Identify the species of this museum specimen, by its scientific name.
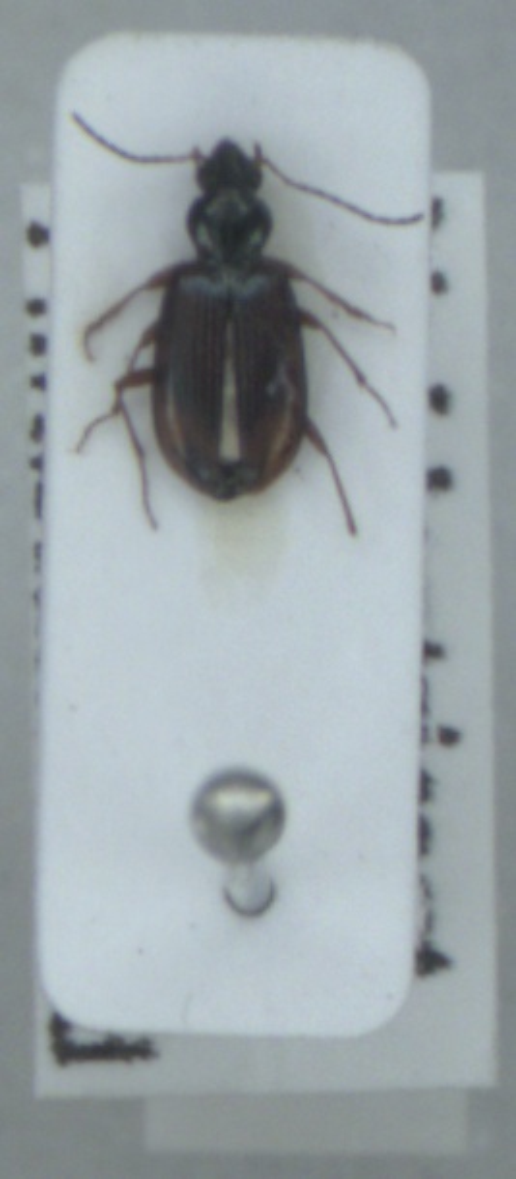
Bembidion testaceum
